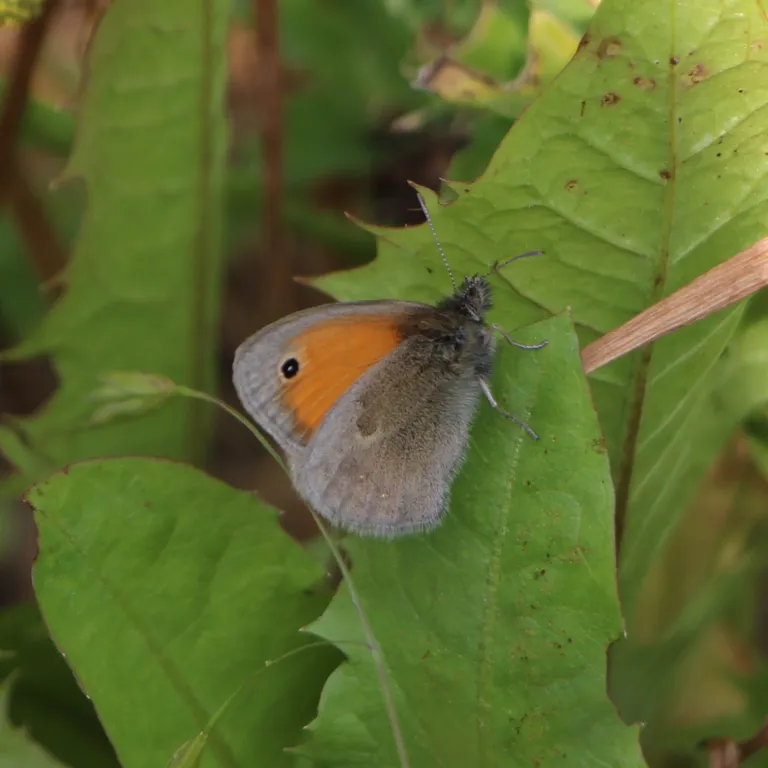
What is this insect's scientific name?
Coenonympha pamphilus
